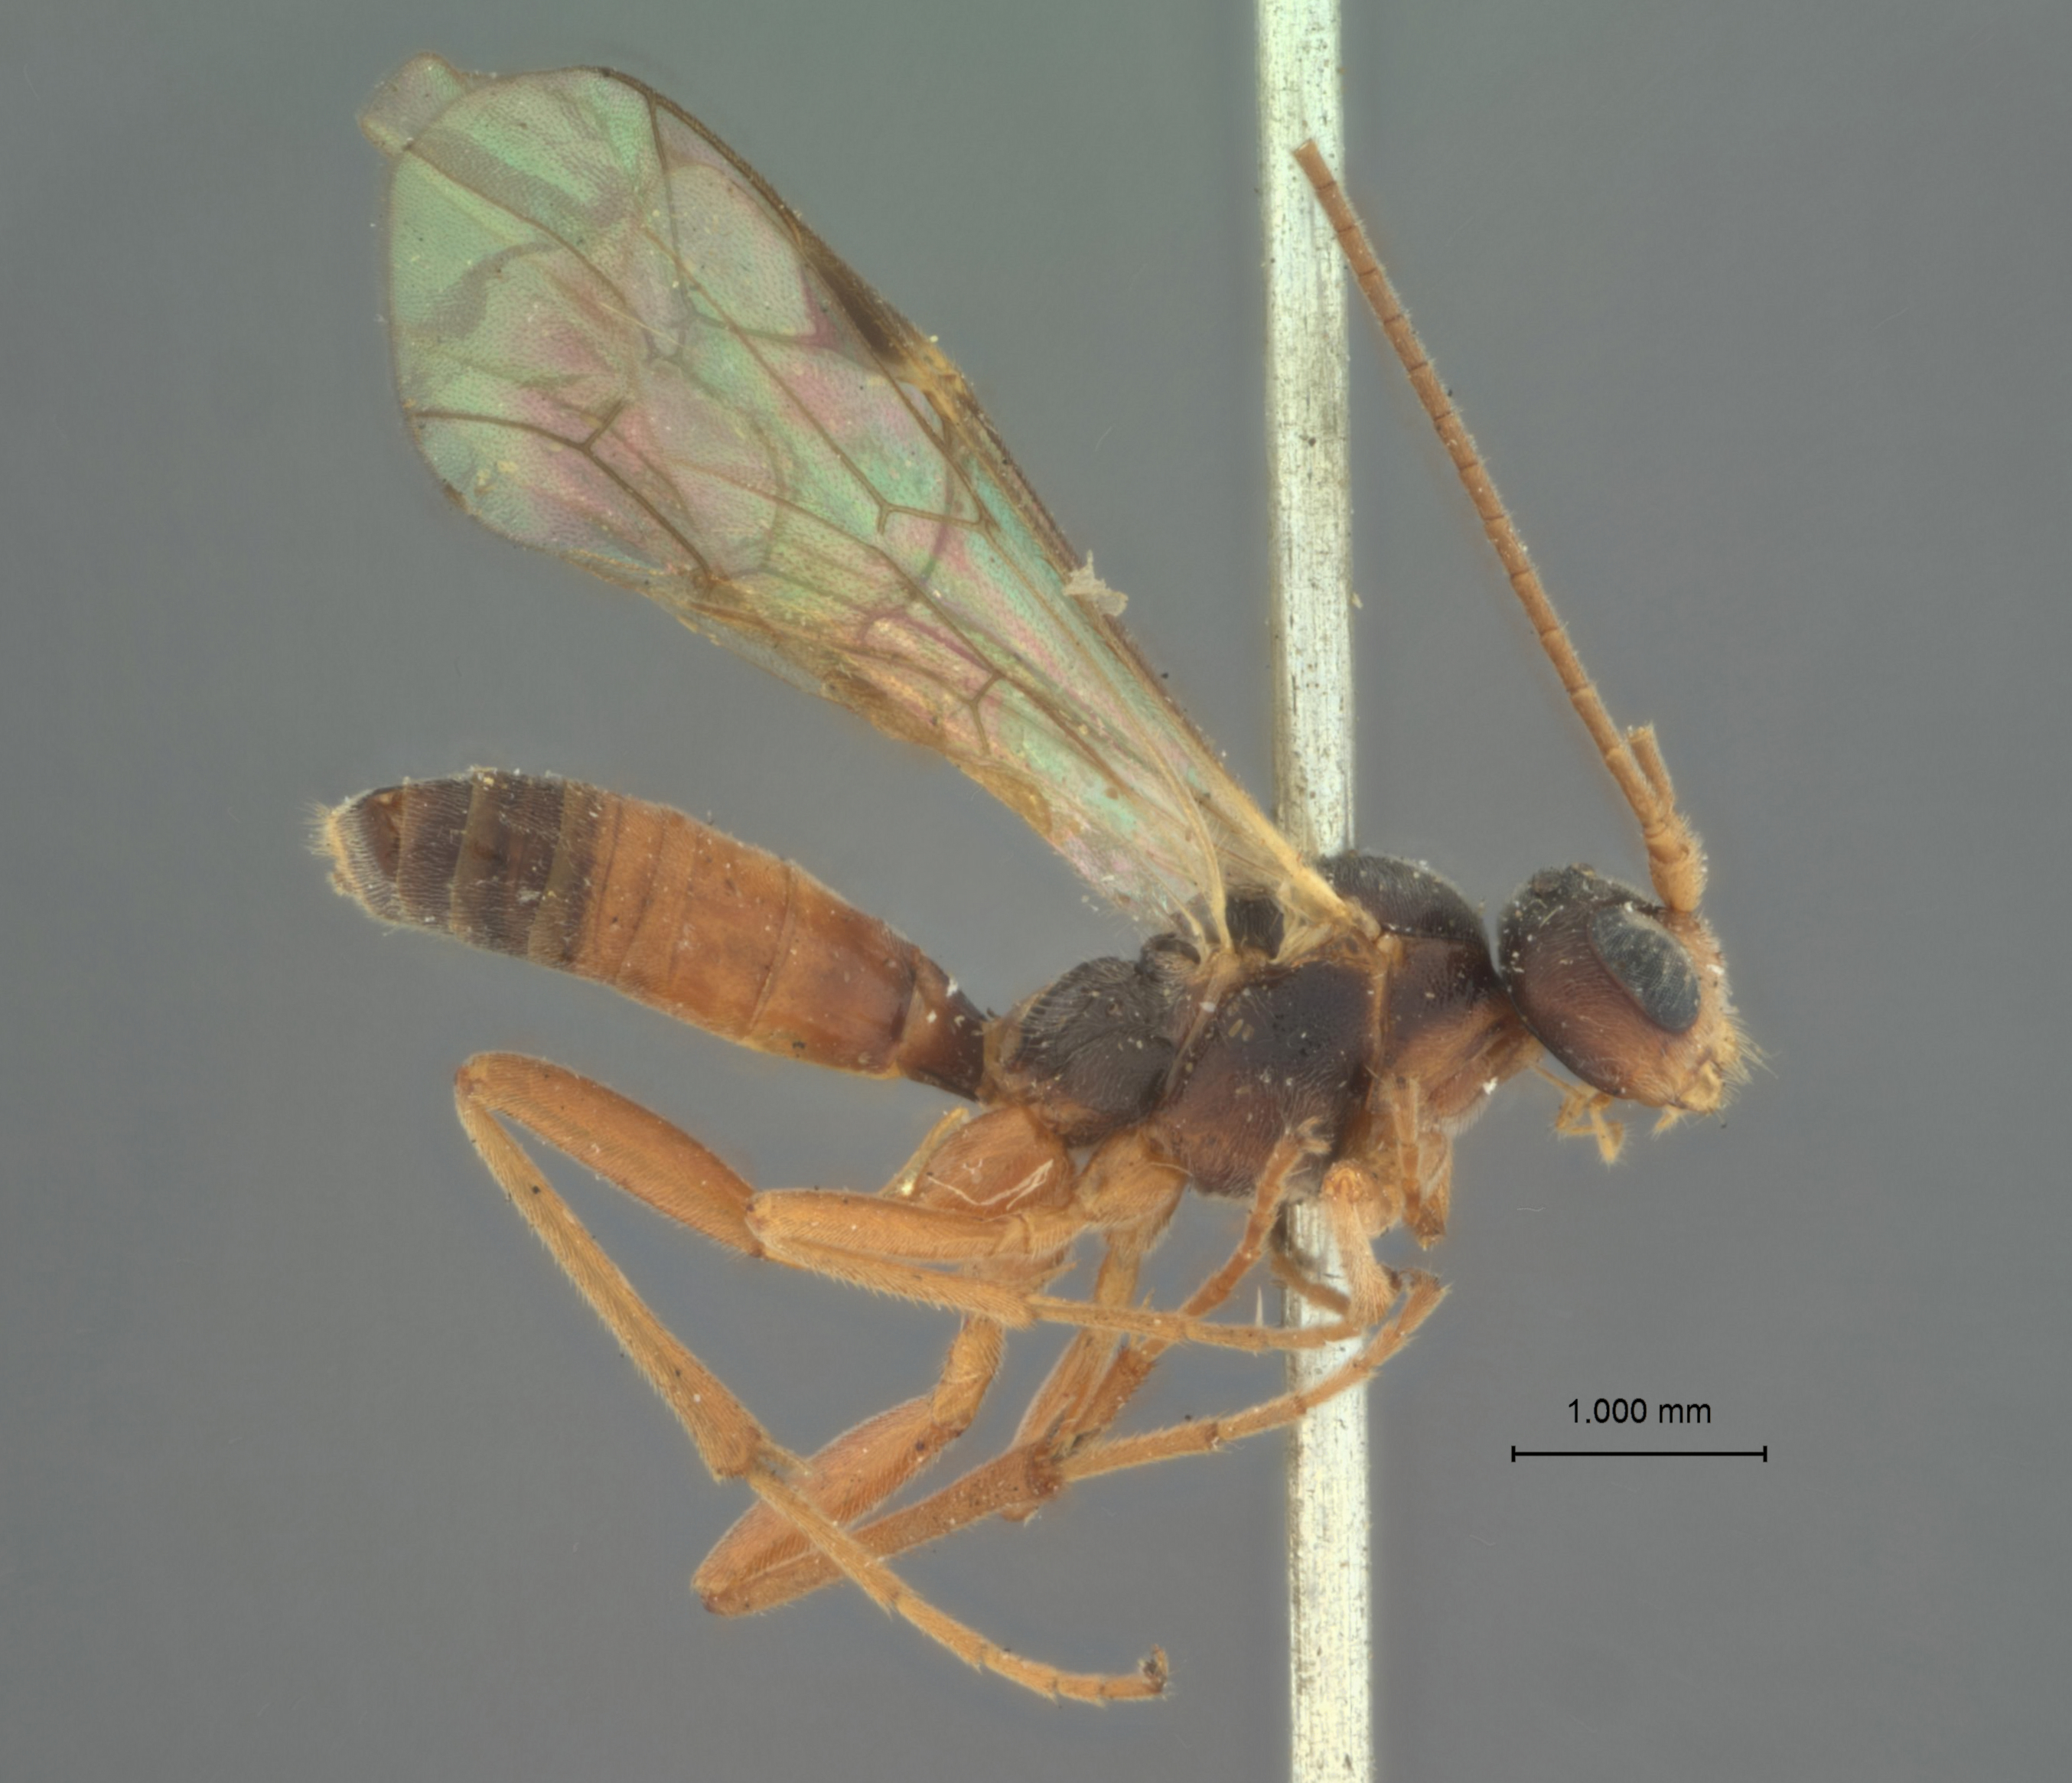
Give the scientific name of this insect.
Perilissus southwickii
